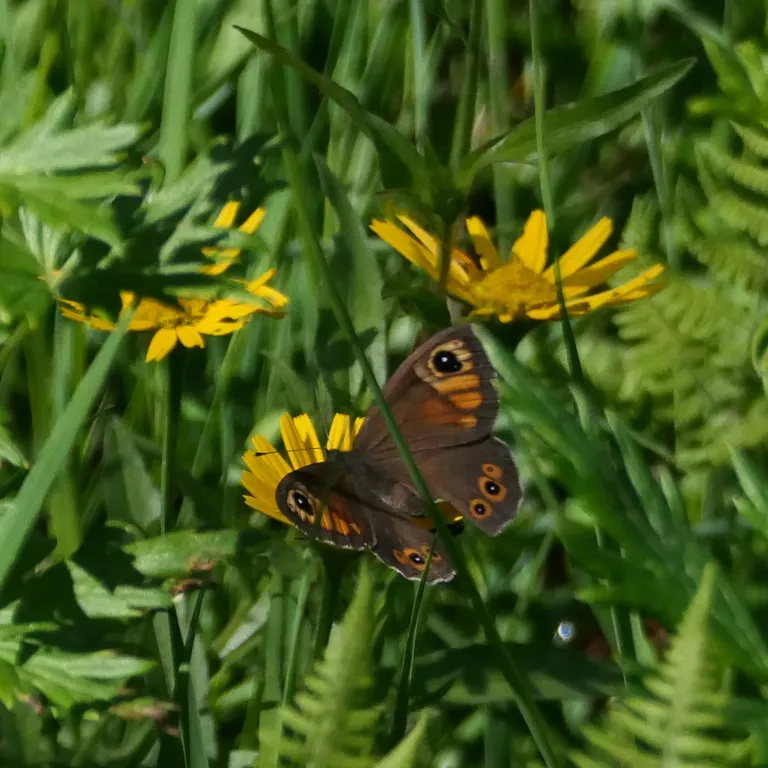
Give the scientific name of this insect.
Lasiommata maera (also Pararge maera)
